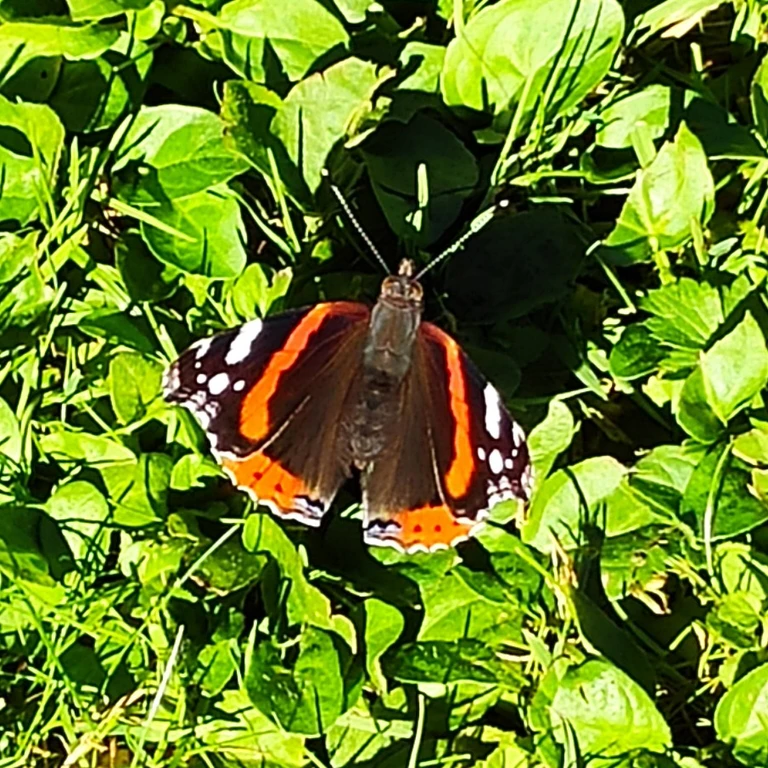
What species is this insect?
Vanessa atalanta
